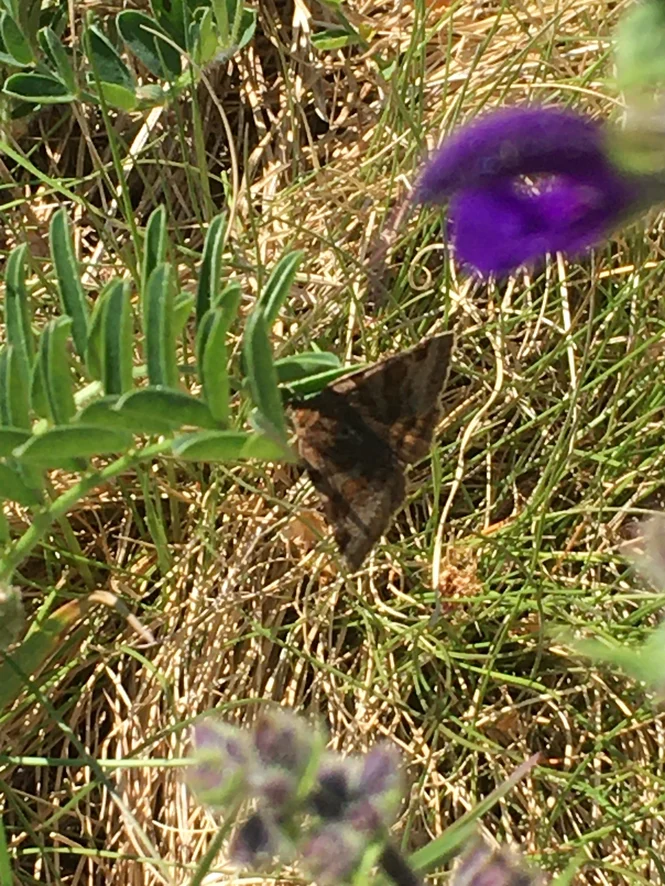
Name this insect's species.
Euclidia glyphica
